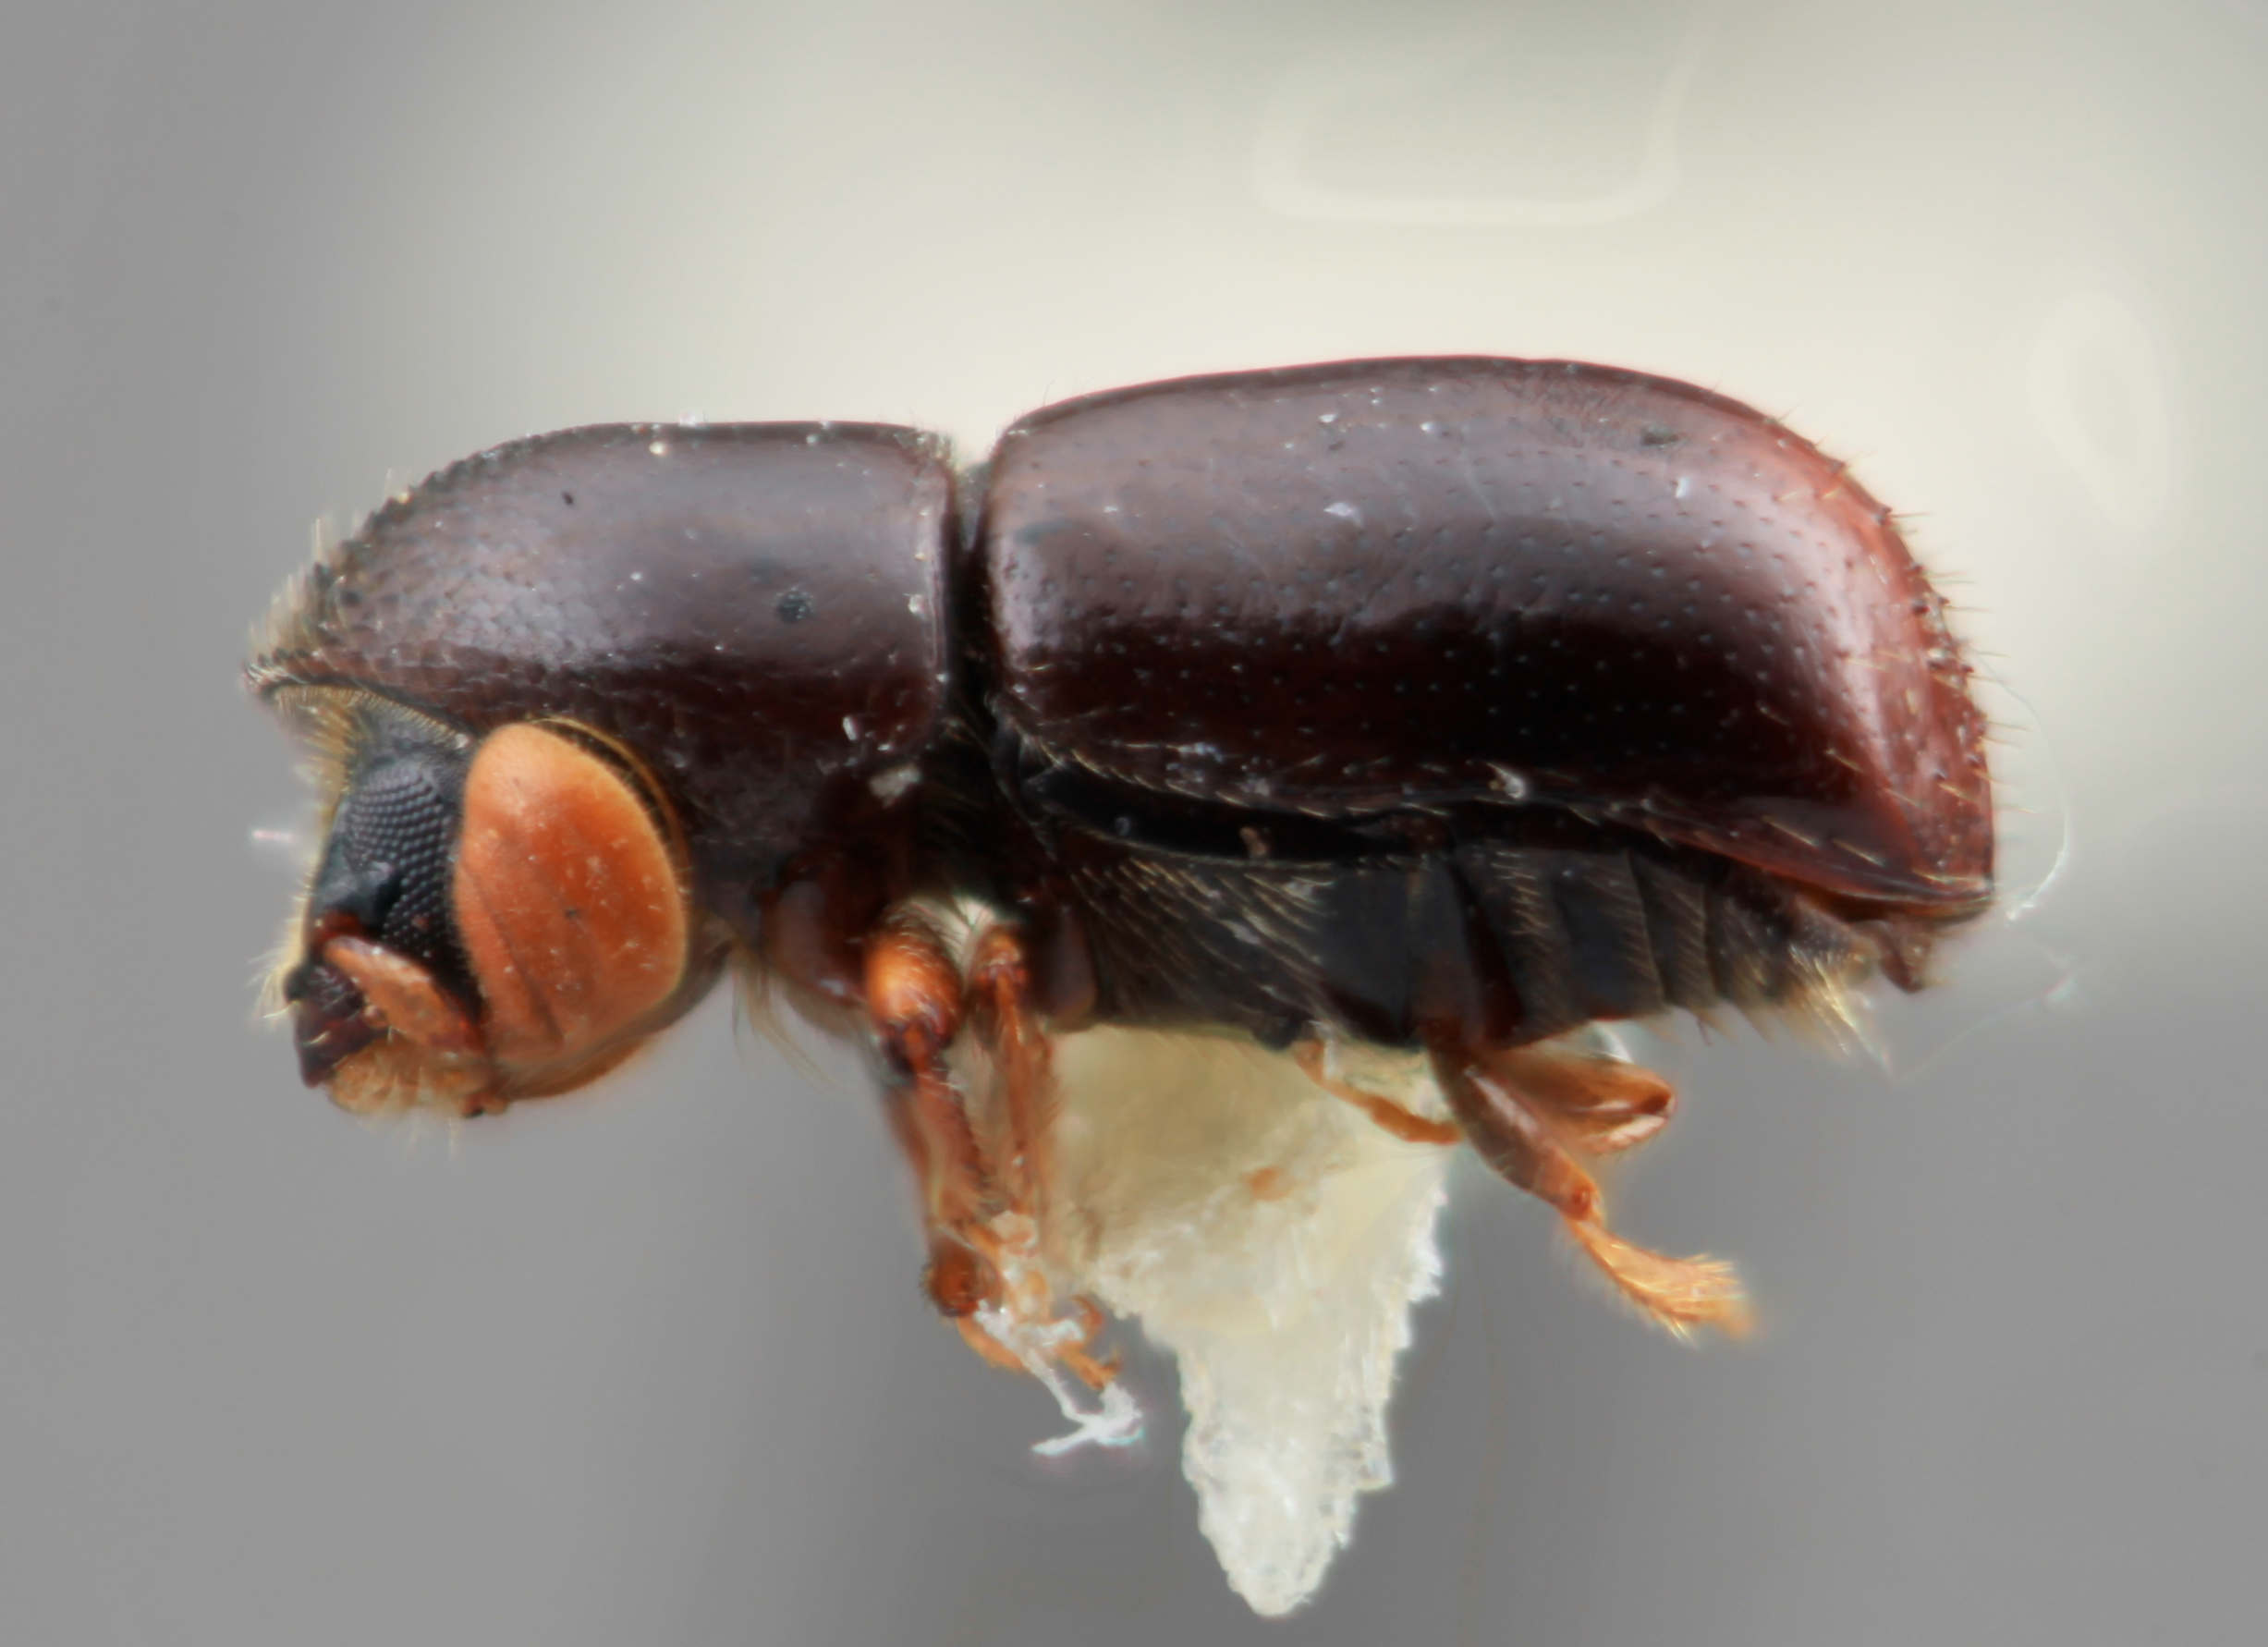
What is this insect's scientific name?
Corthylus lustratus
